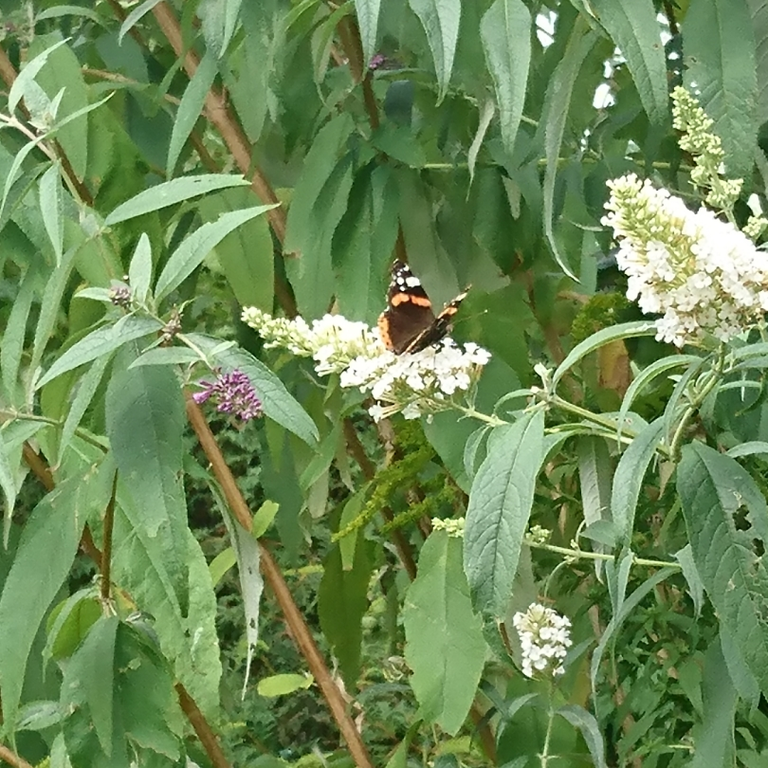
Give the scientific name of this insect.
Vanessa atalanta
